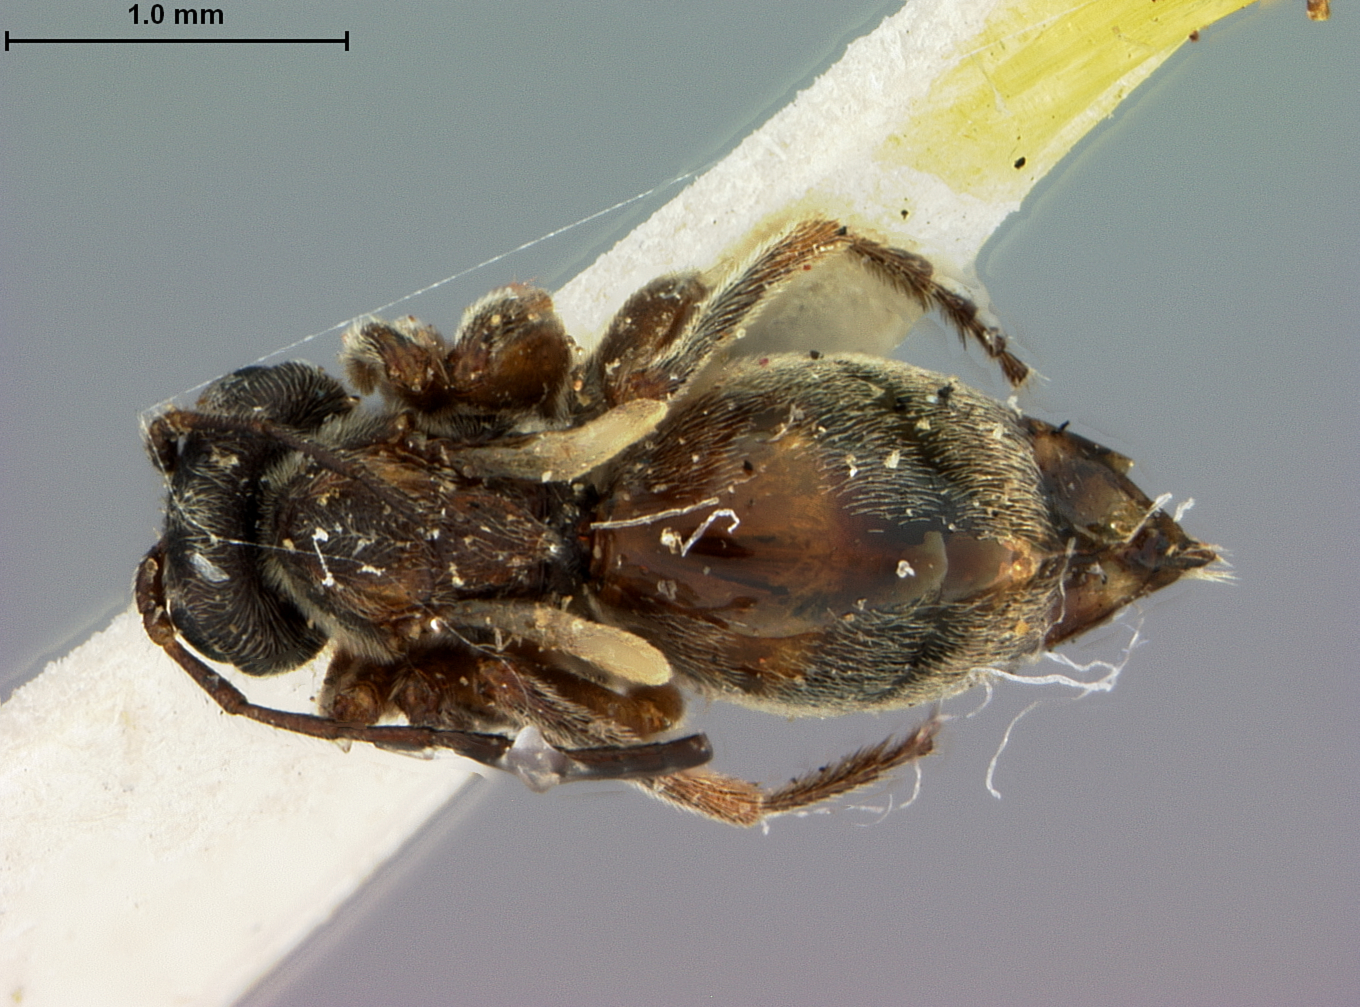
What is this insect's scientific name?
Acraspis undulata
